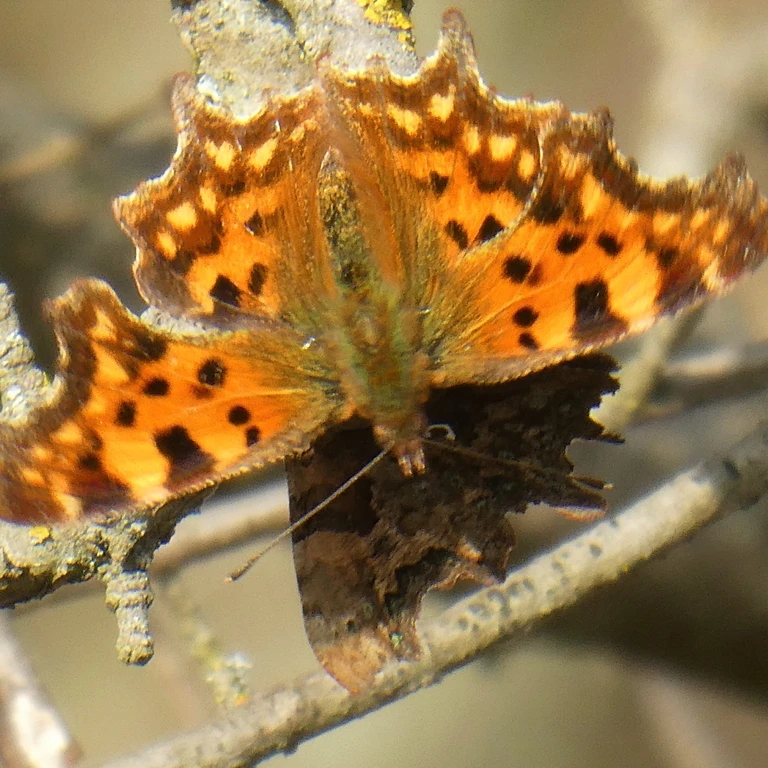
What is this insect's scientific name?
Polygonia c-album
